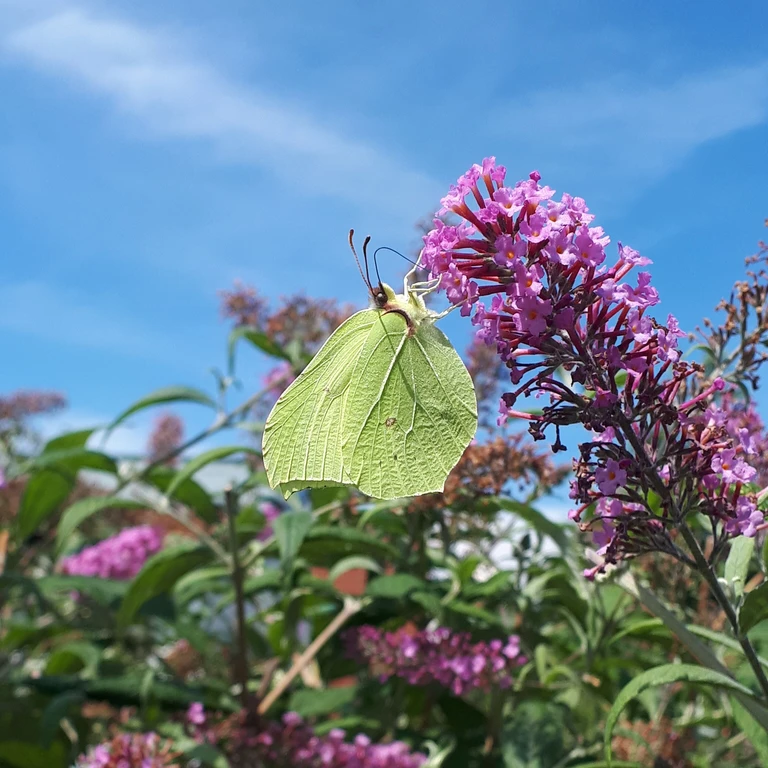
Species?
Gonepteryx rhamni
